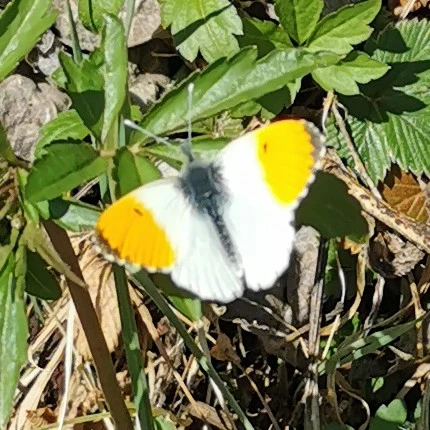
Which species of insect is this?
Anthocharis cardamines
